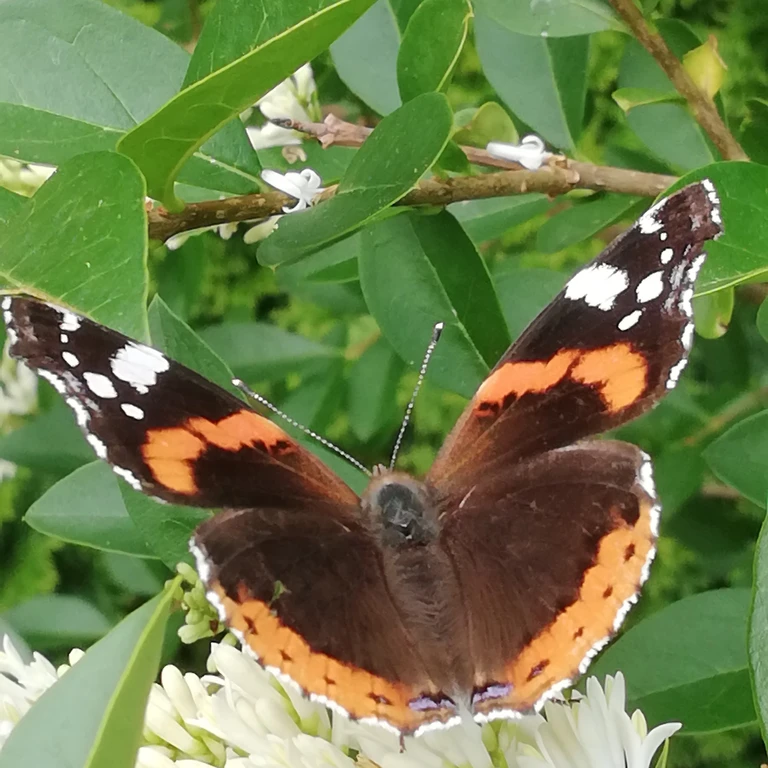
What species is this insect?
Vanessa atalanta
